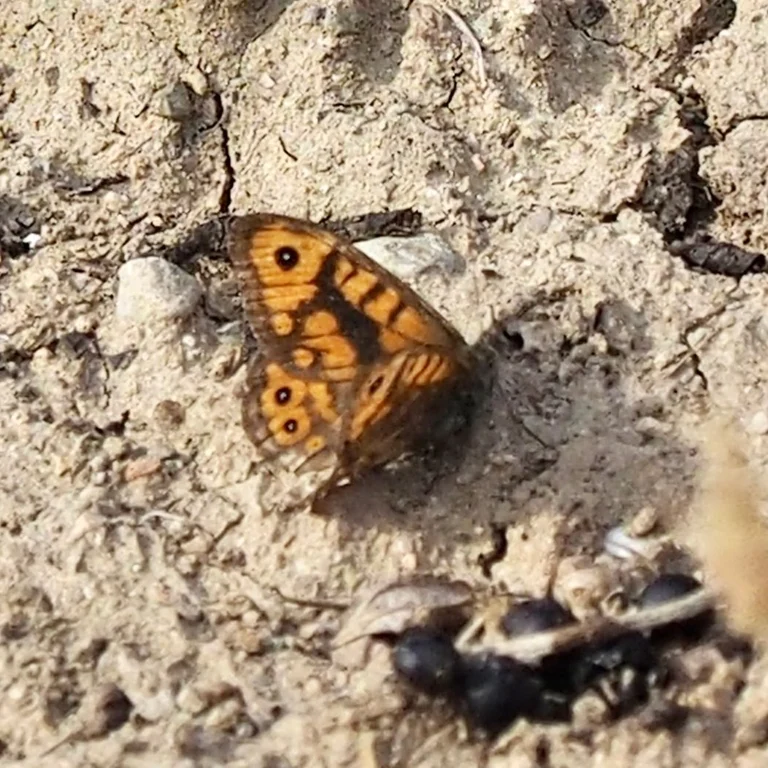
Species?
Lasiommata megera (also Pararge megera)
